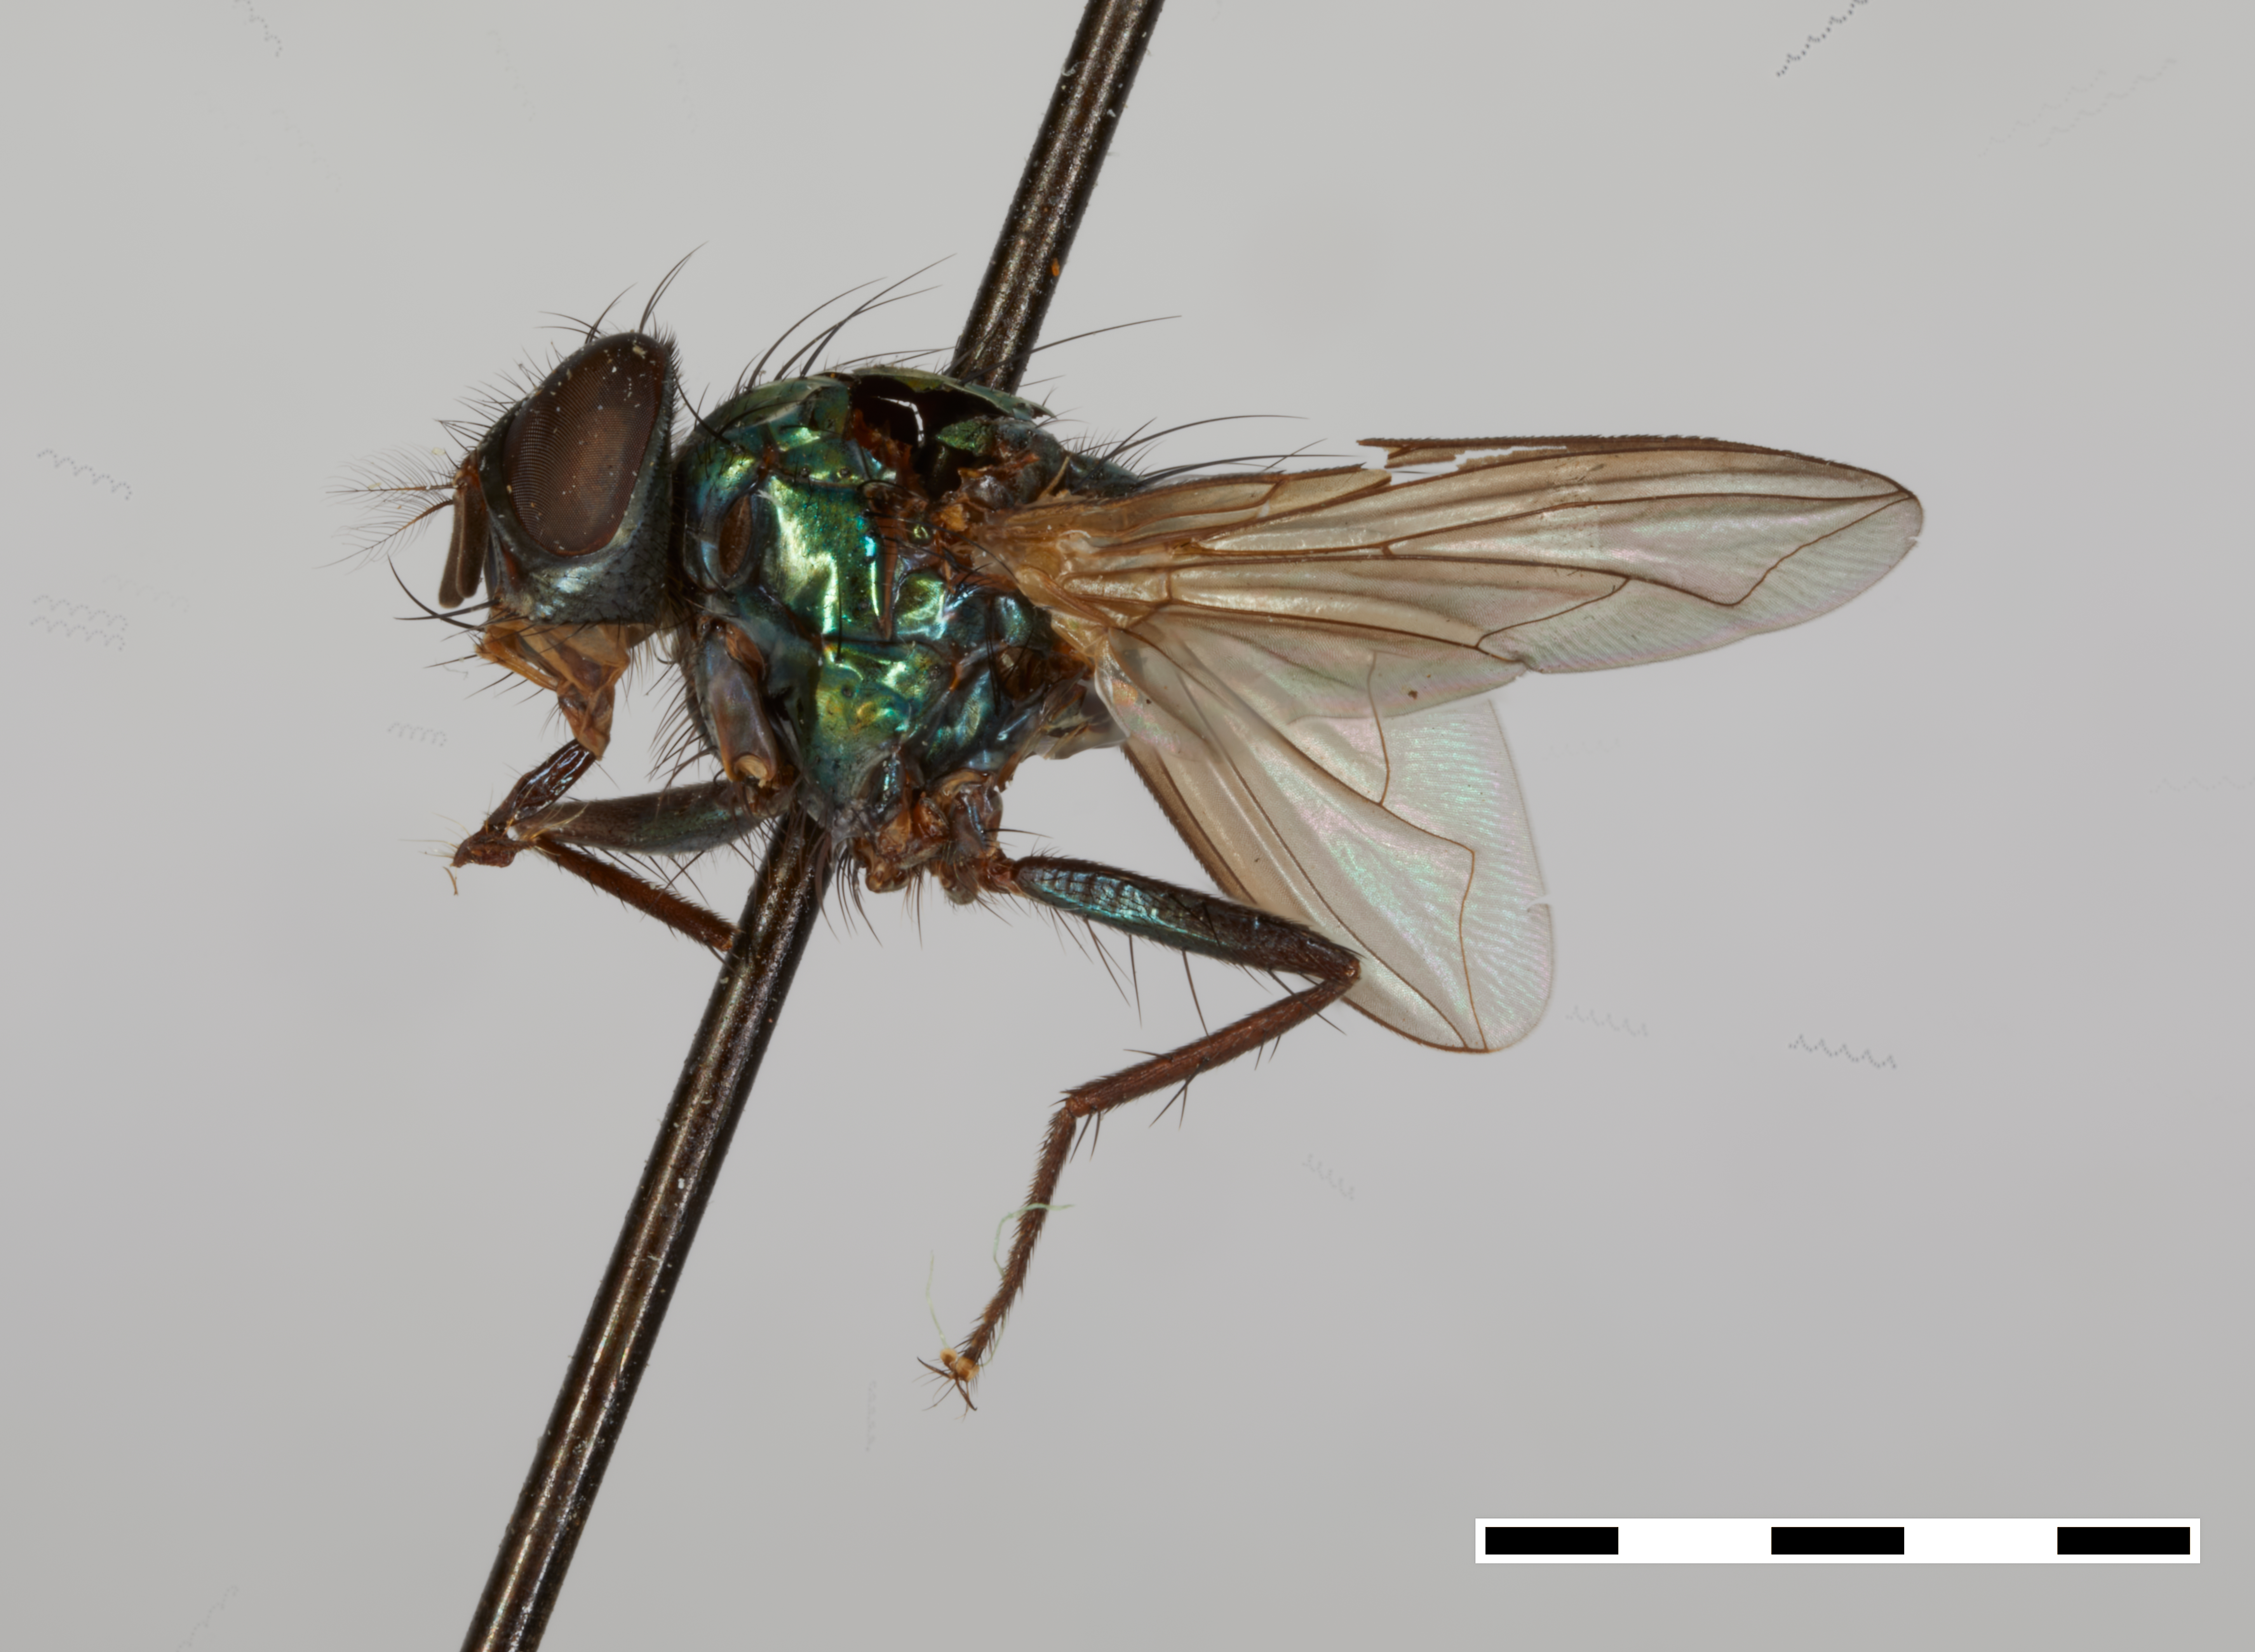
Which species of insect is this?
Dyscritomyia similis
